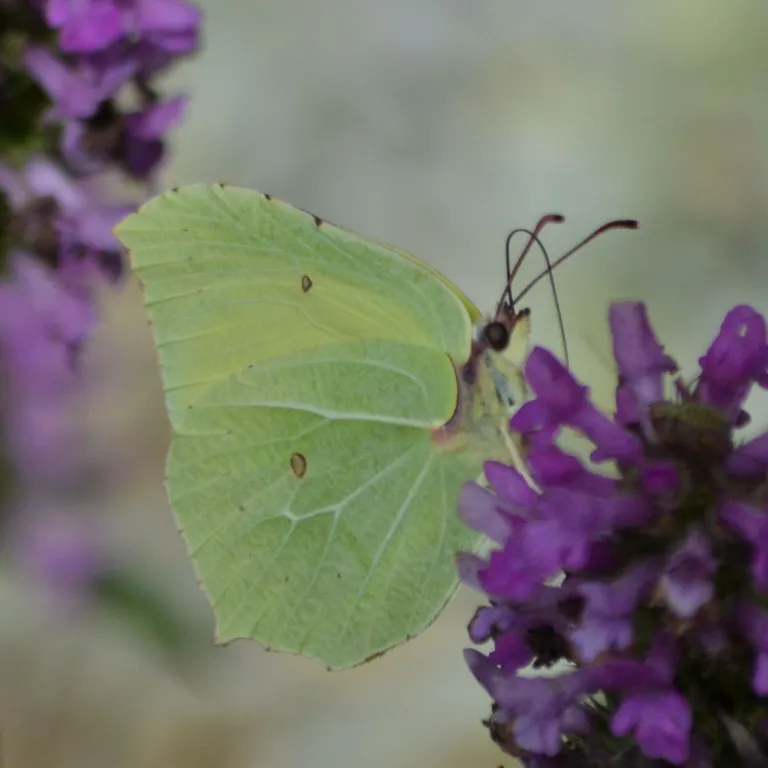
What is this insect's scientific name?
Gonepteryx rhamni
